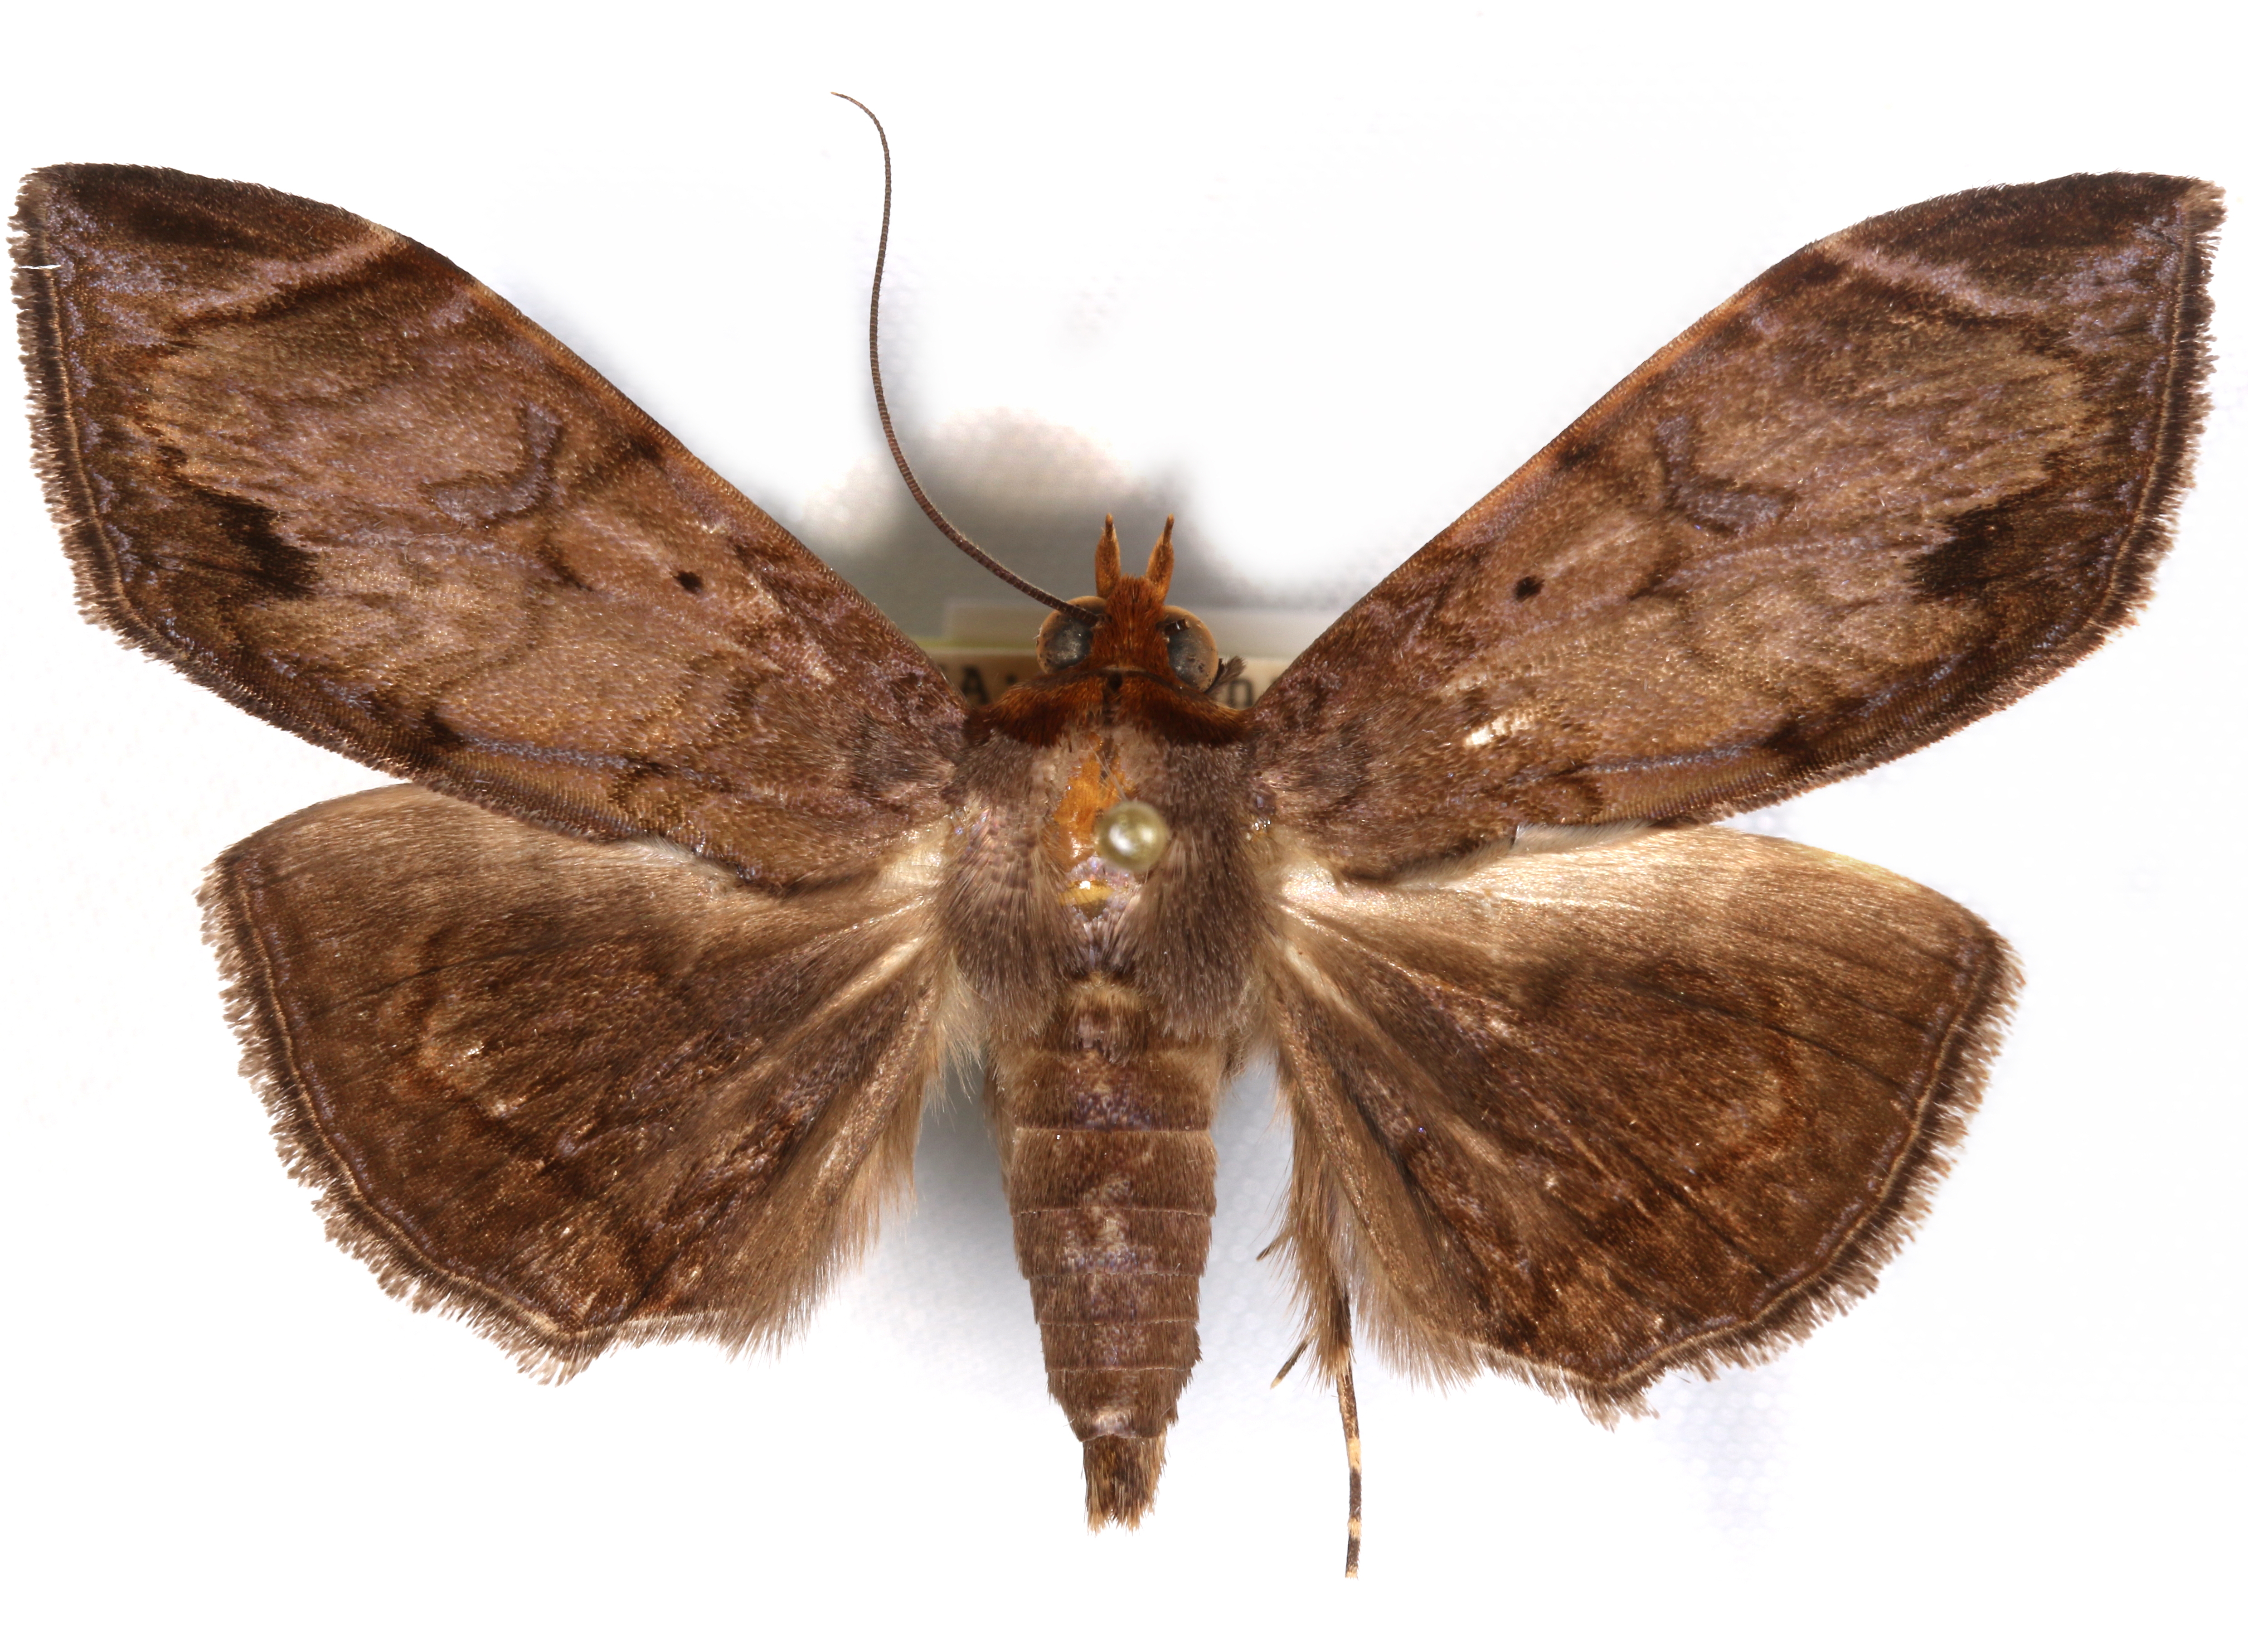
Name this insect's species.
Mecodina lanceola
